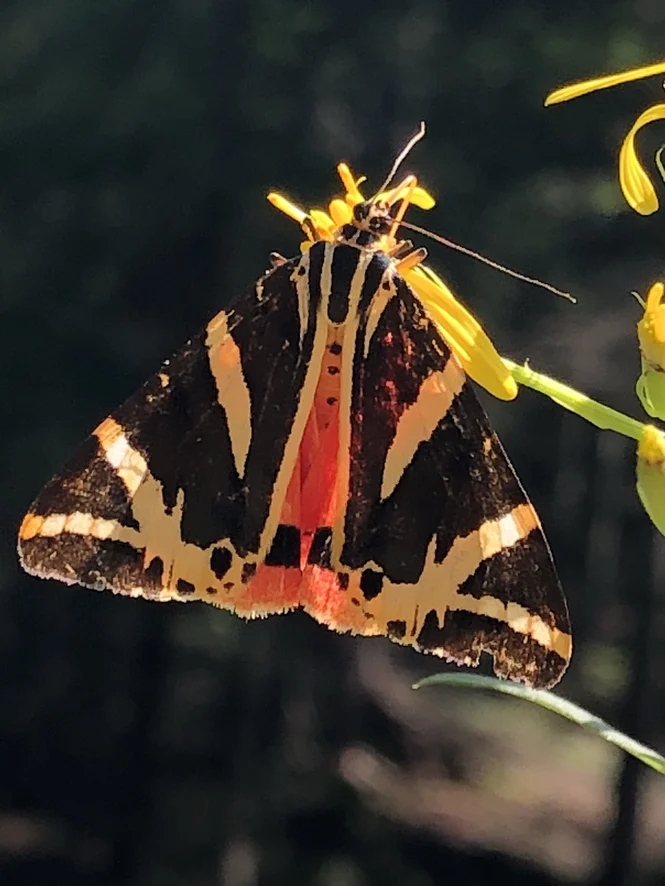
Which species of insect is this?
Euplagia quadripunctaria
